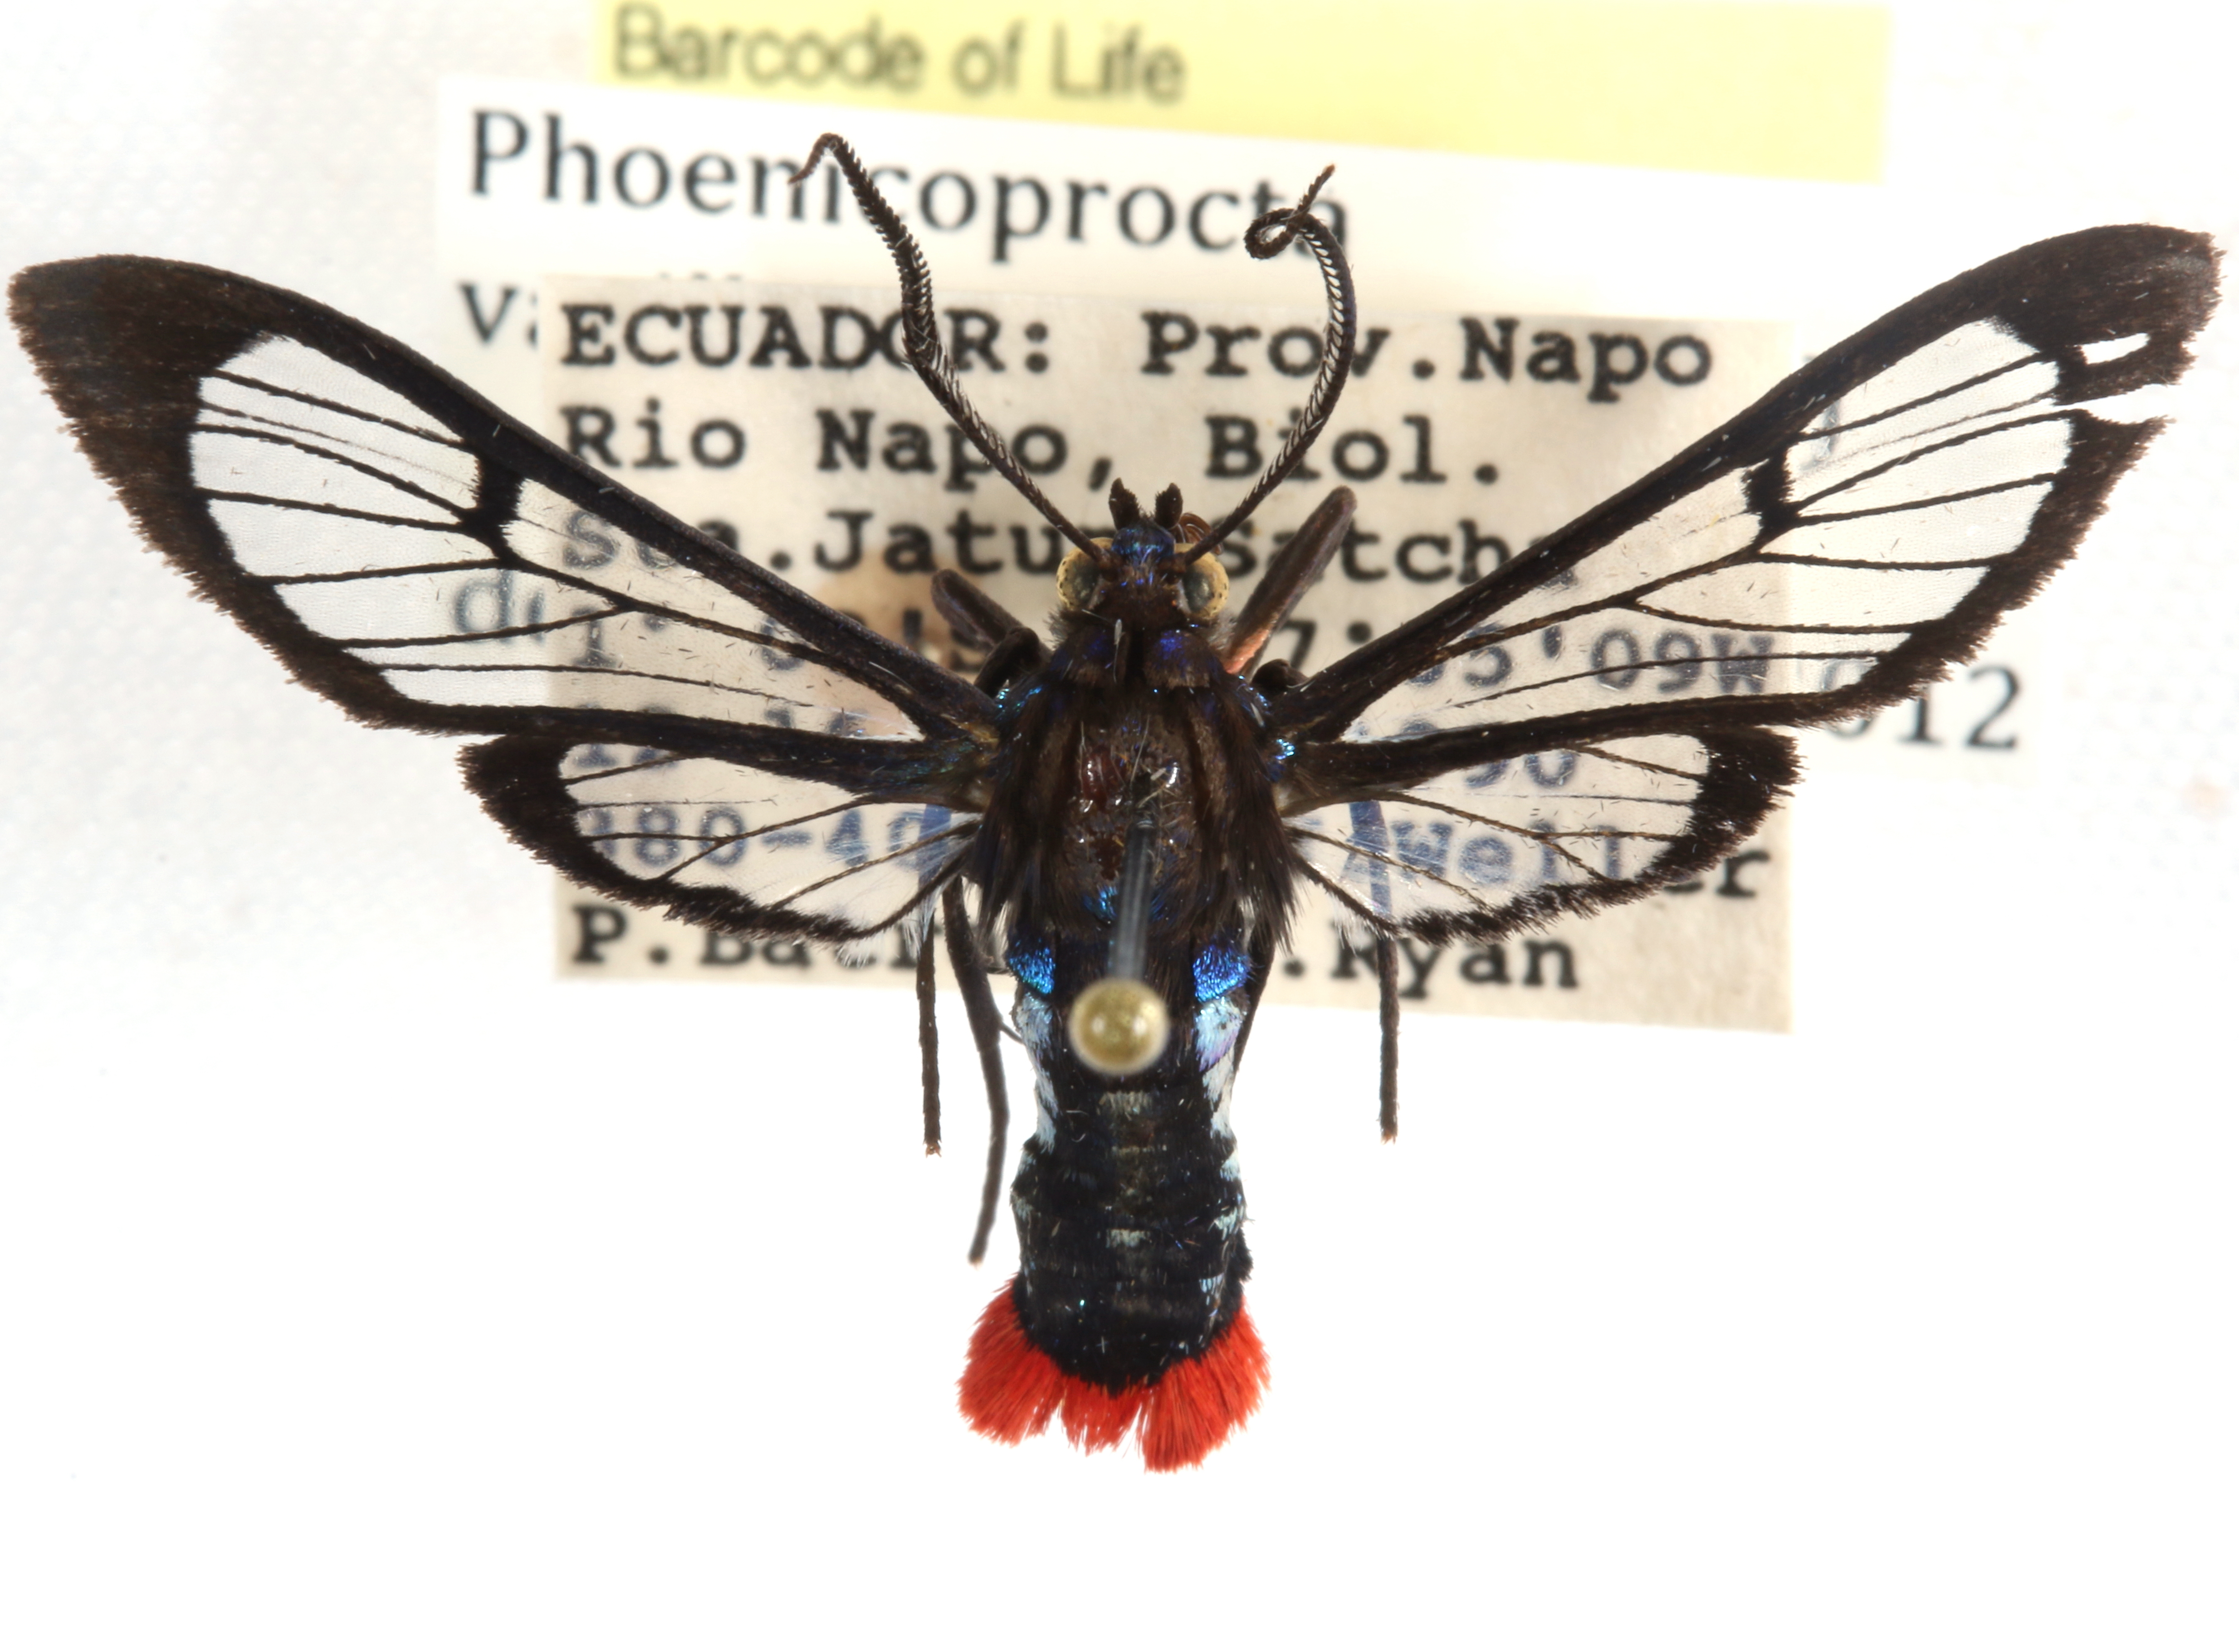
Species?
Phoenicoprocta vacillans
